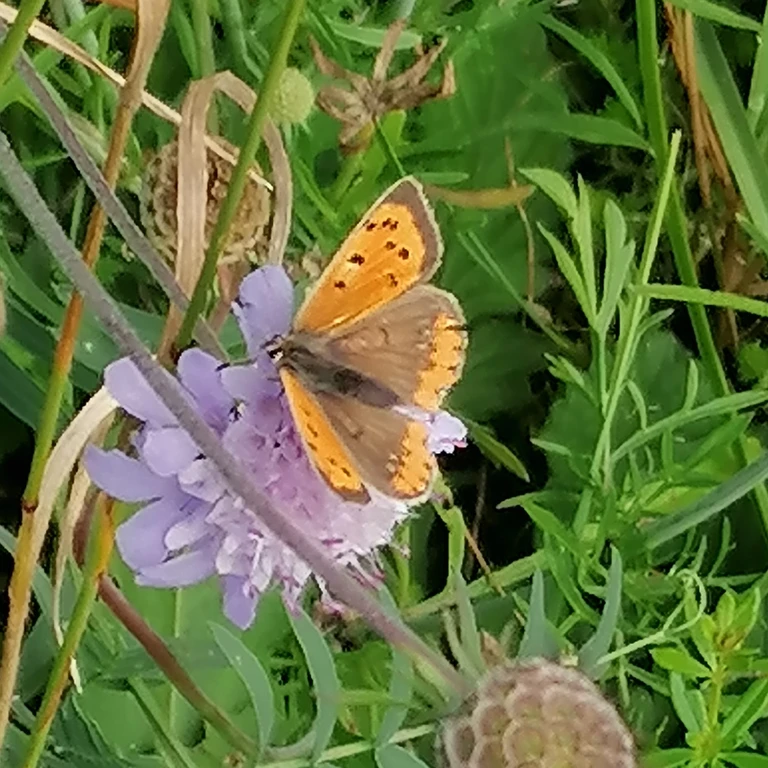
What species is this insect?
Lycaena phlaeas
